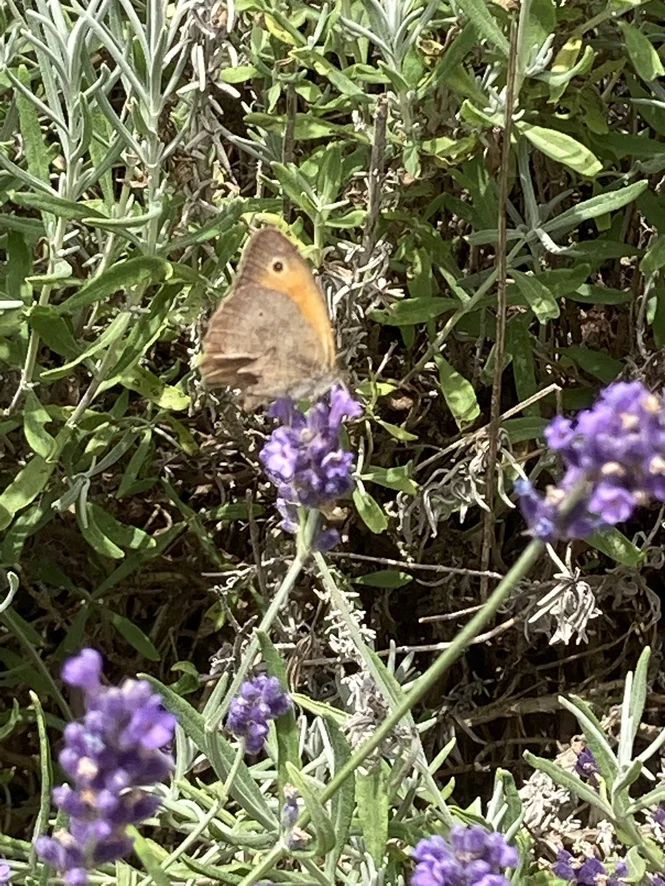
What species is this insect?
Maniola jurtina
